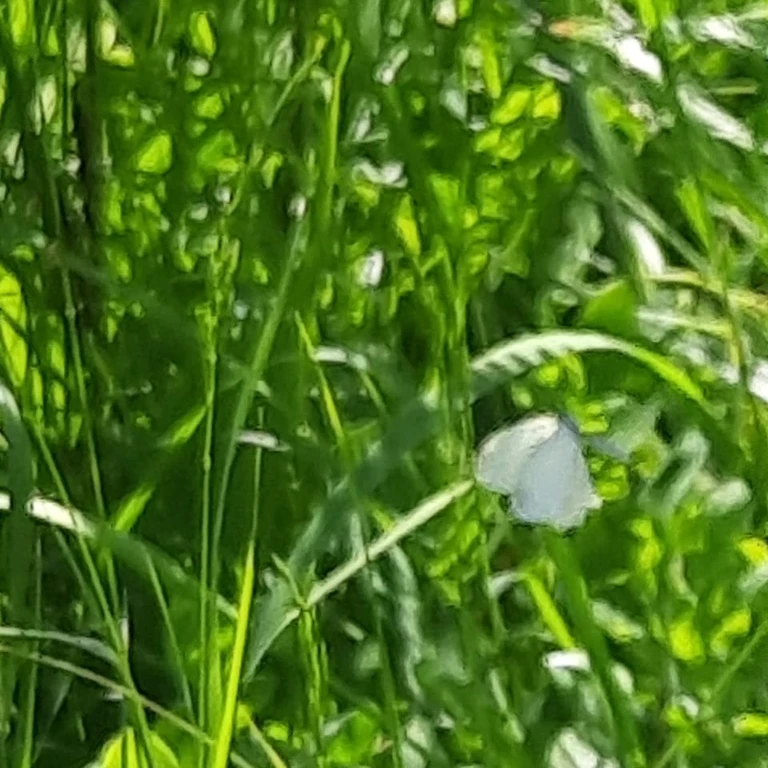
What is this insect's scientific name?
Leptidea sinapis/juvernica
